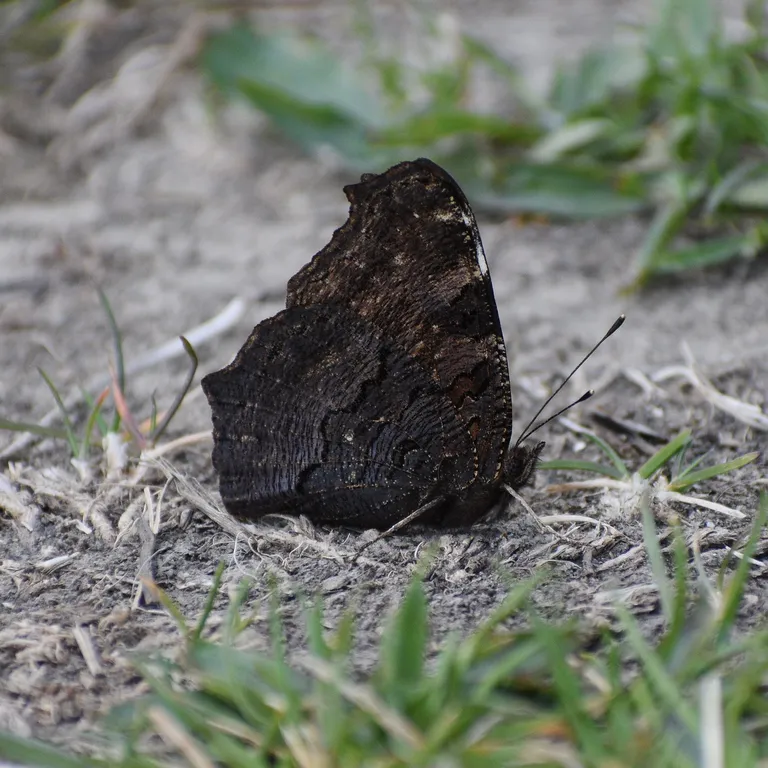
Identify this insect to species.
Aglais io
